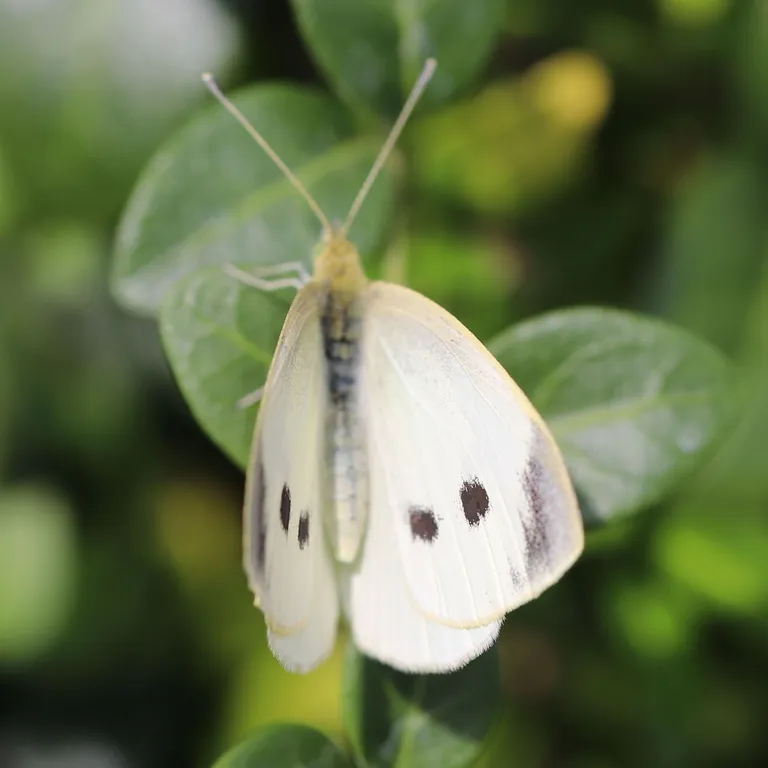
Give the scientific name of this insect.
Pieris rapae
